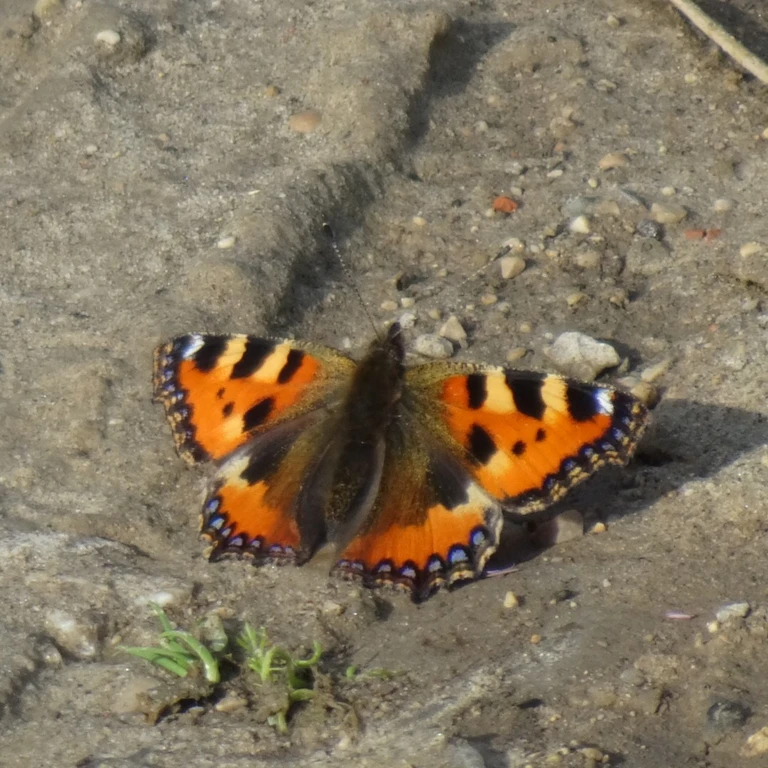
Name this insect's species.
Aglais urticae
